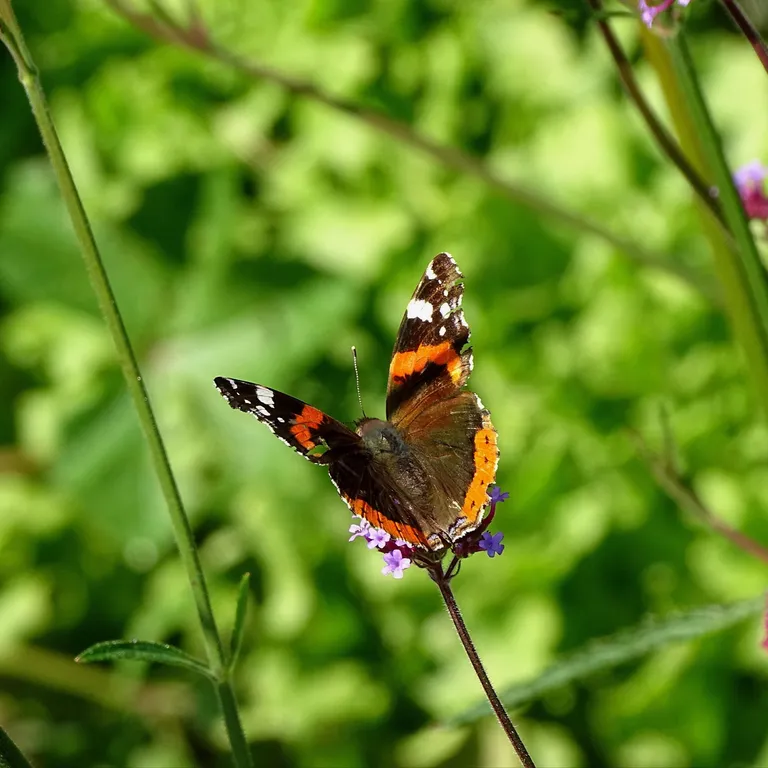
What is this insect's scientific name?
Vanessa atalanta
